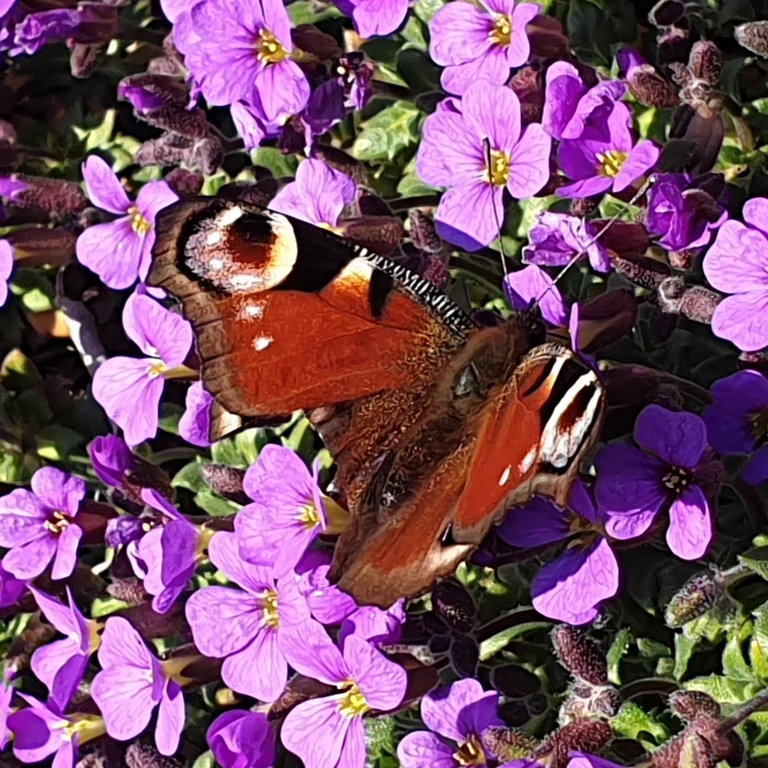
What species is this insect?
Aglais io
